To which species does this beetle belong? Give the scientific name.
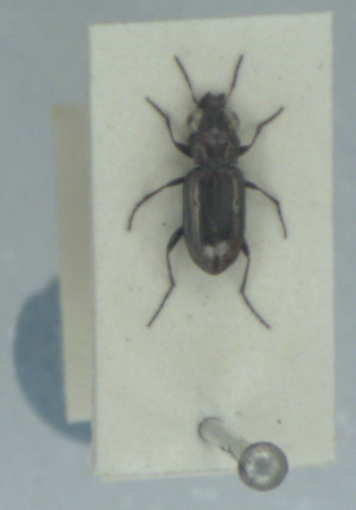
Notiophilus substriatus
